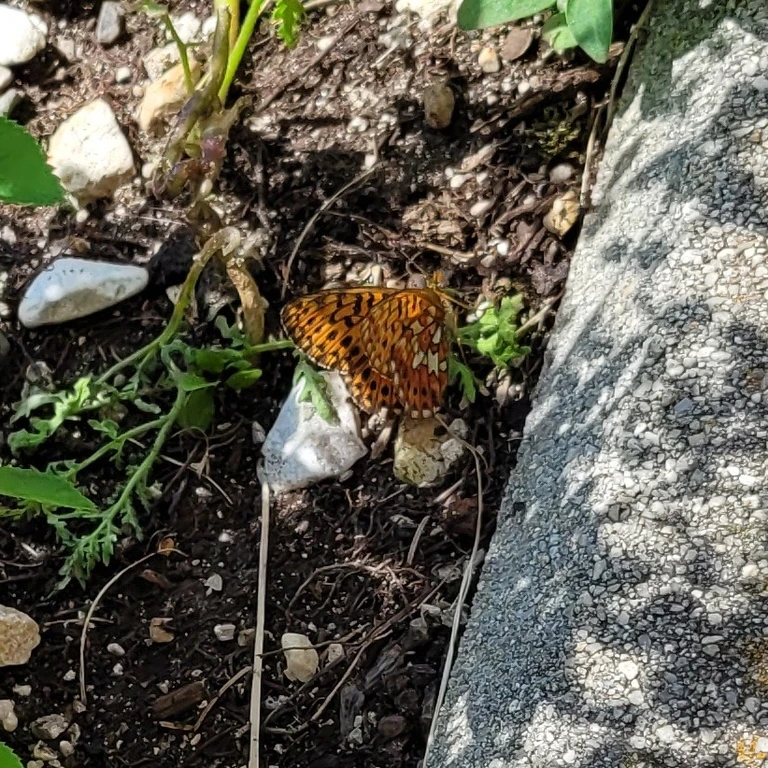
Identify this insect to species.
Boloria euphrosyne (also Clossiana euphrosyne)
